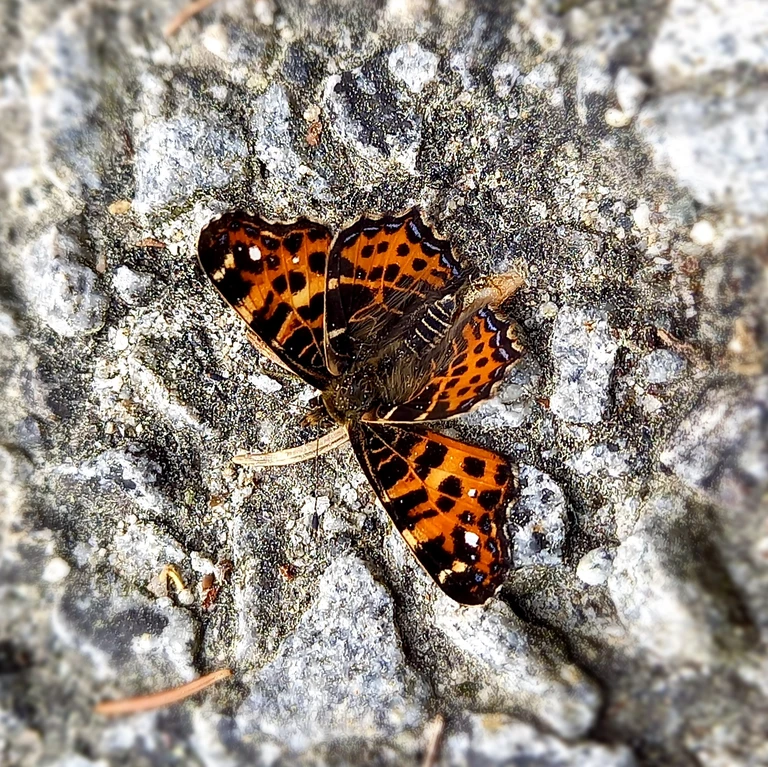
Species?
Araschnia levana
